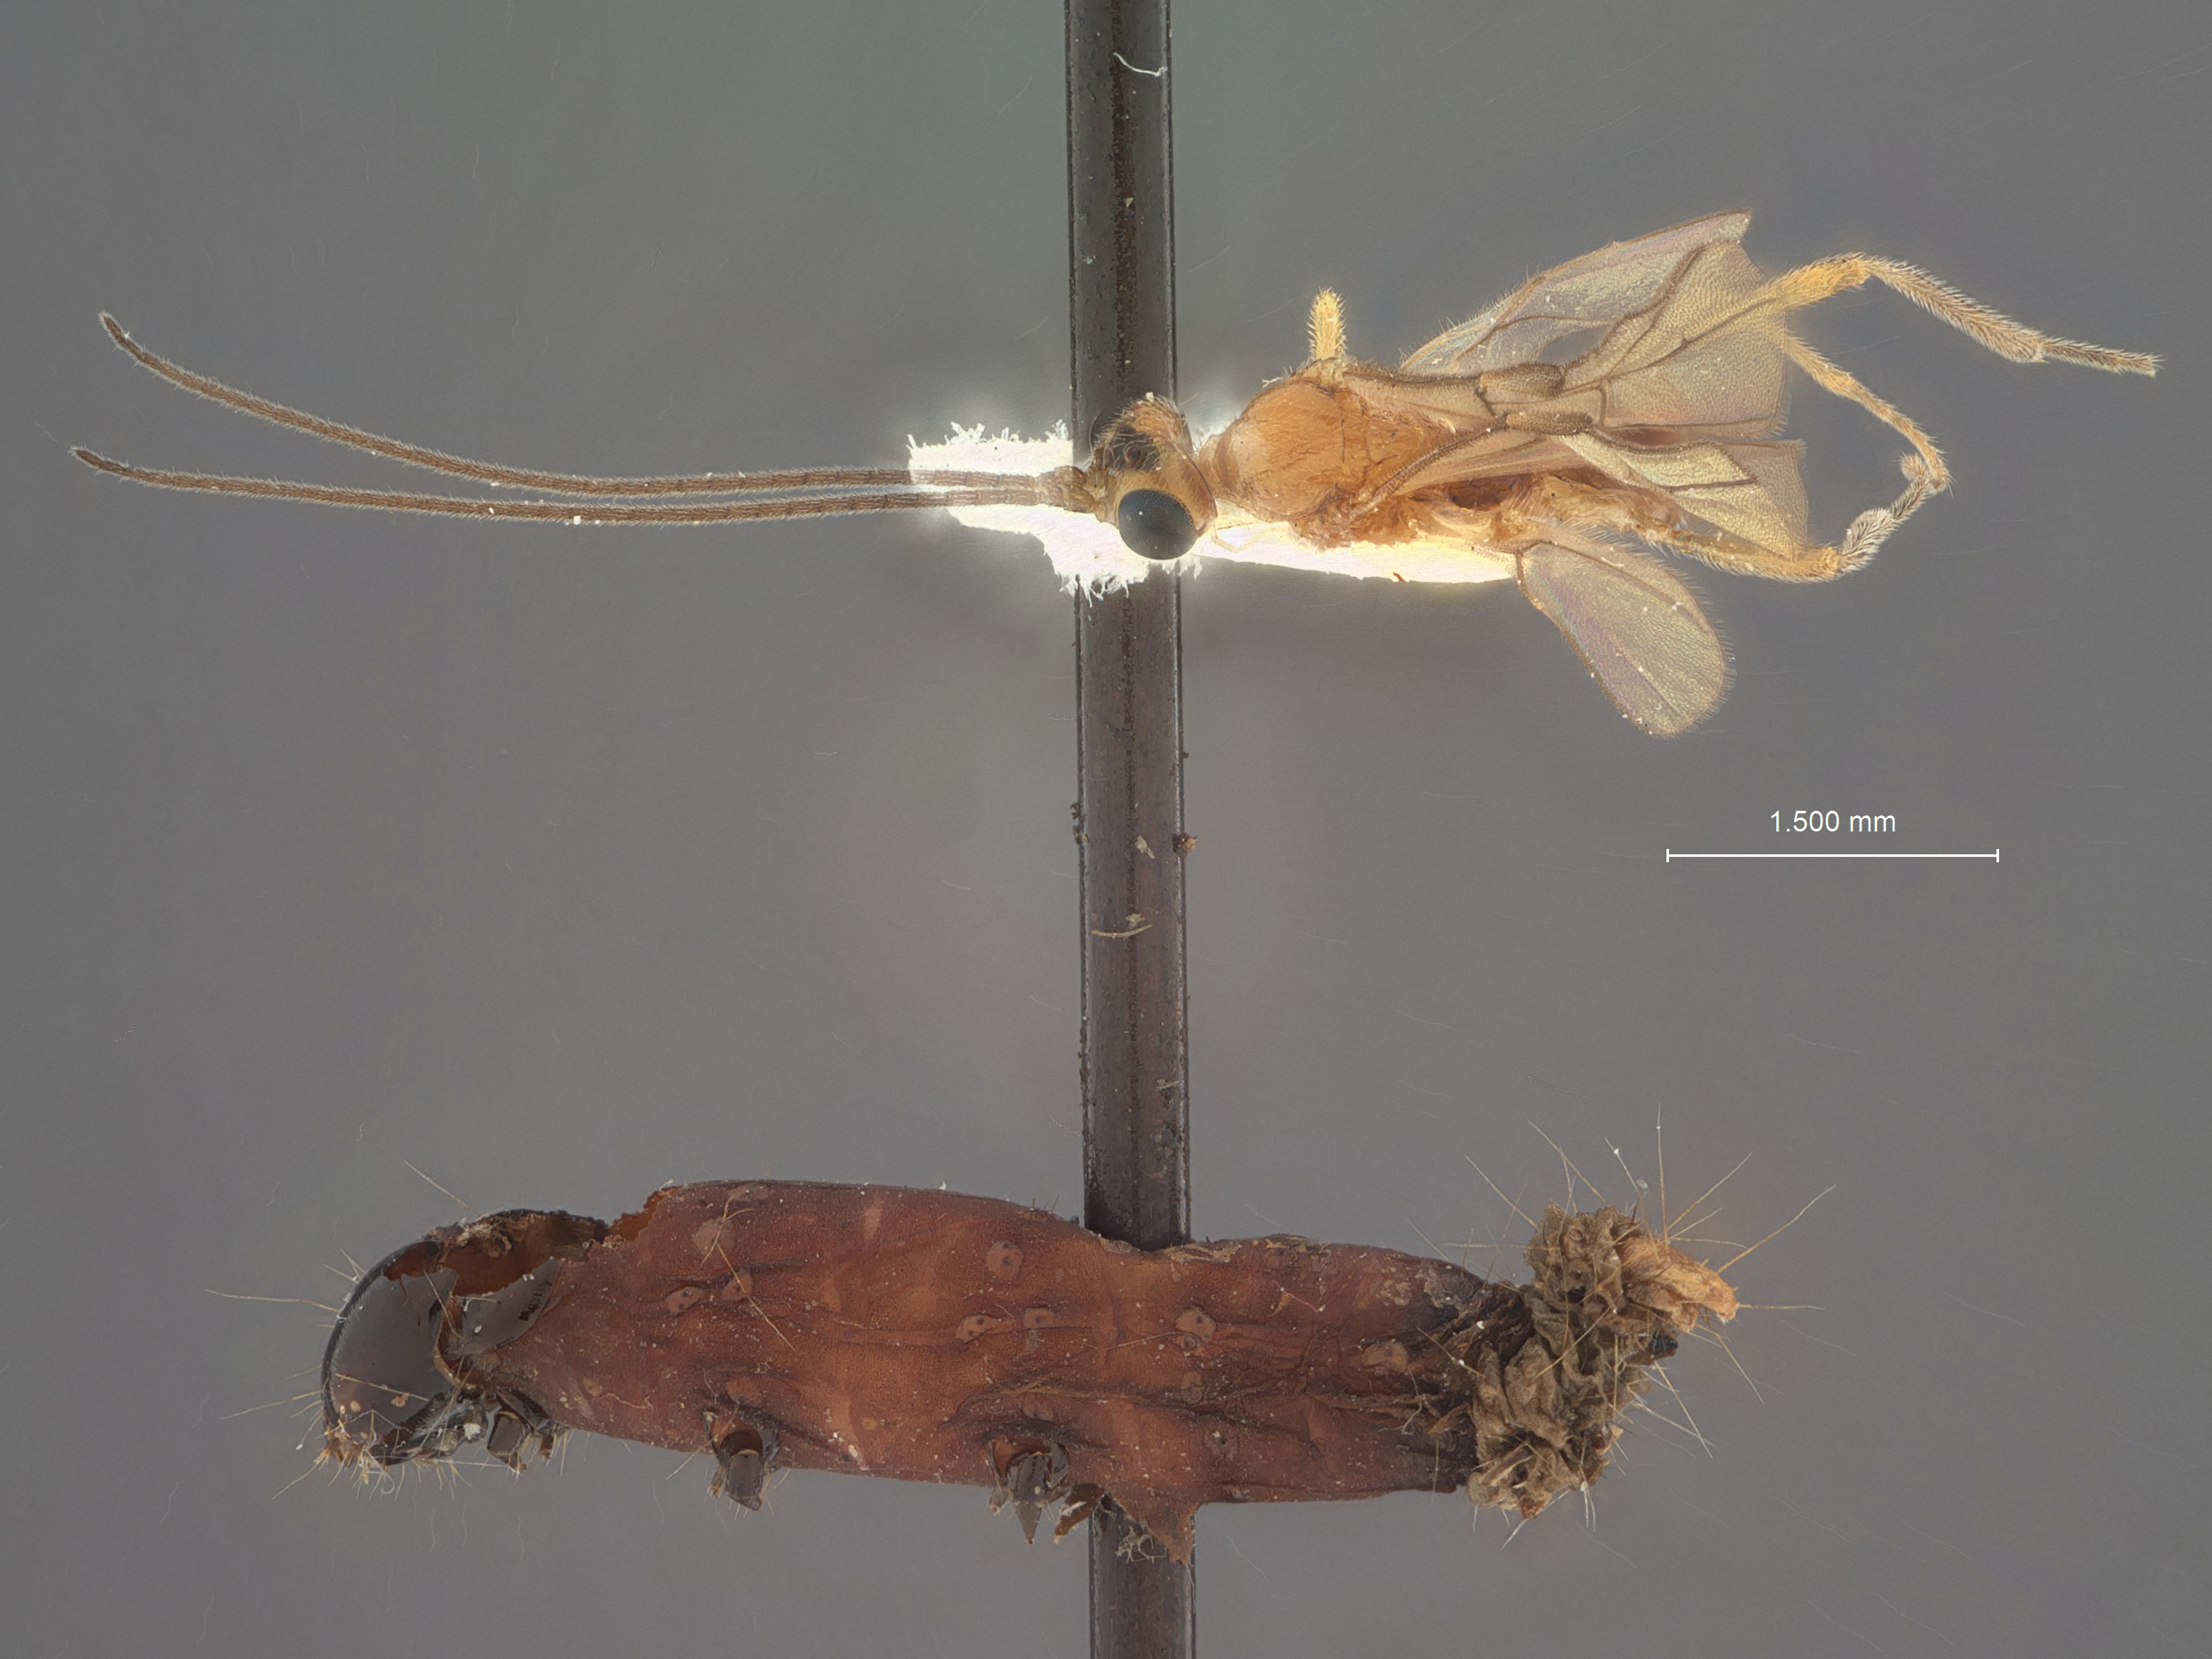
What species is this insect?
Clinocentrus fumiferanae
